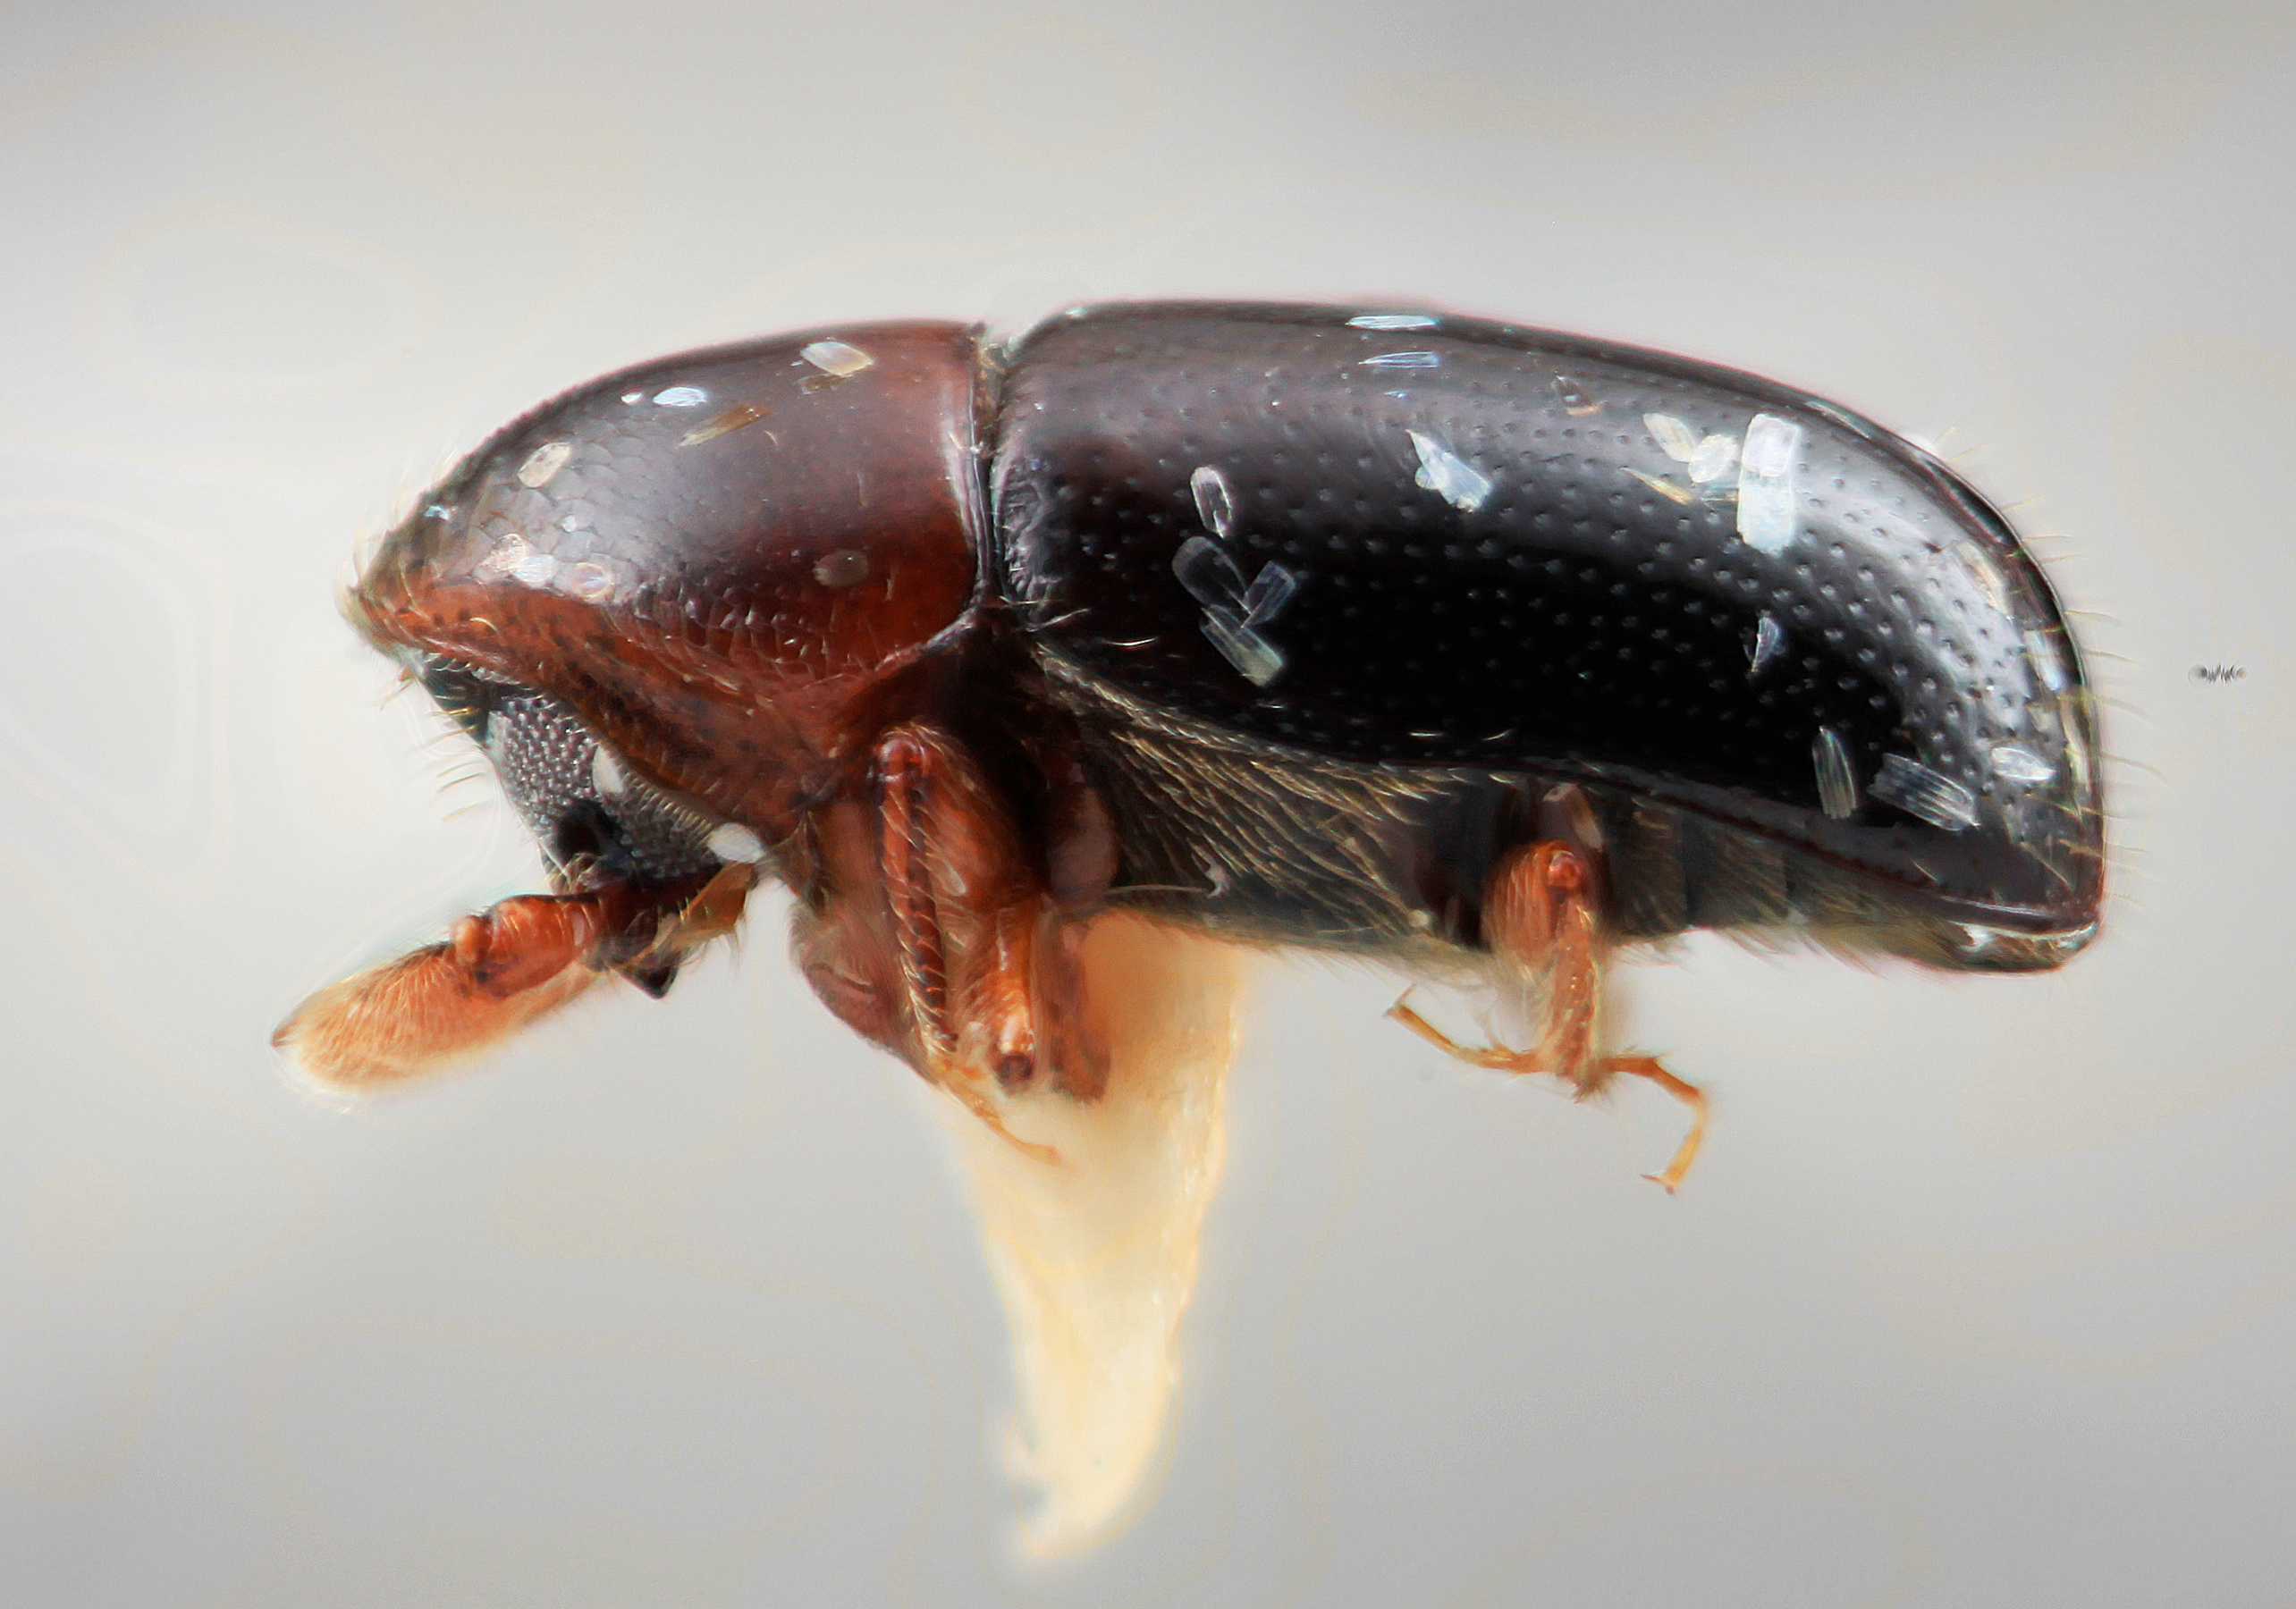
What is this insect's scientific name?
Corthylus splendidulus
